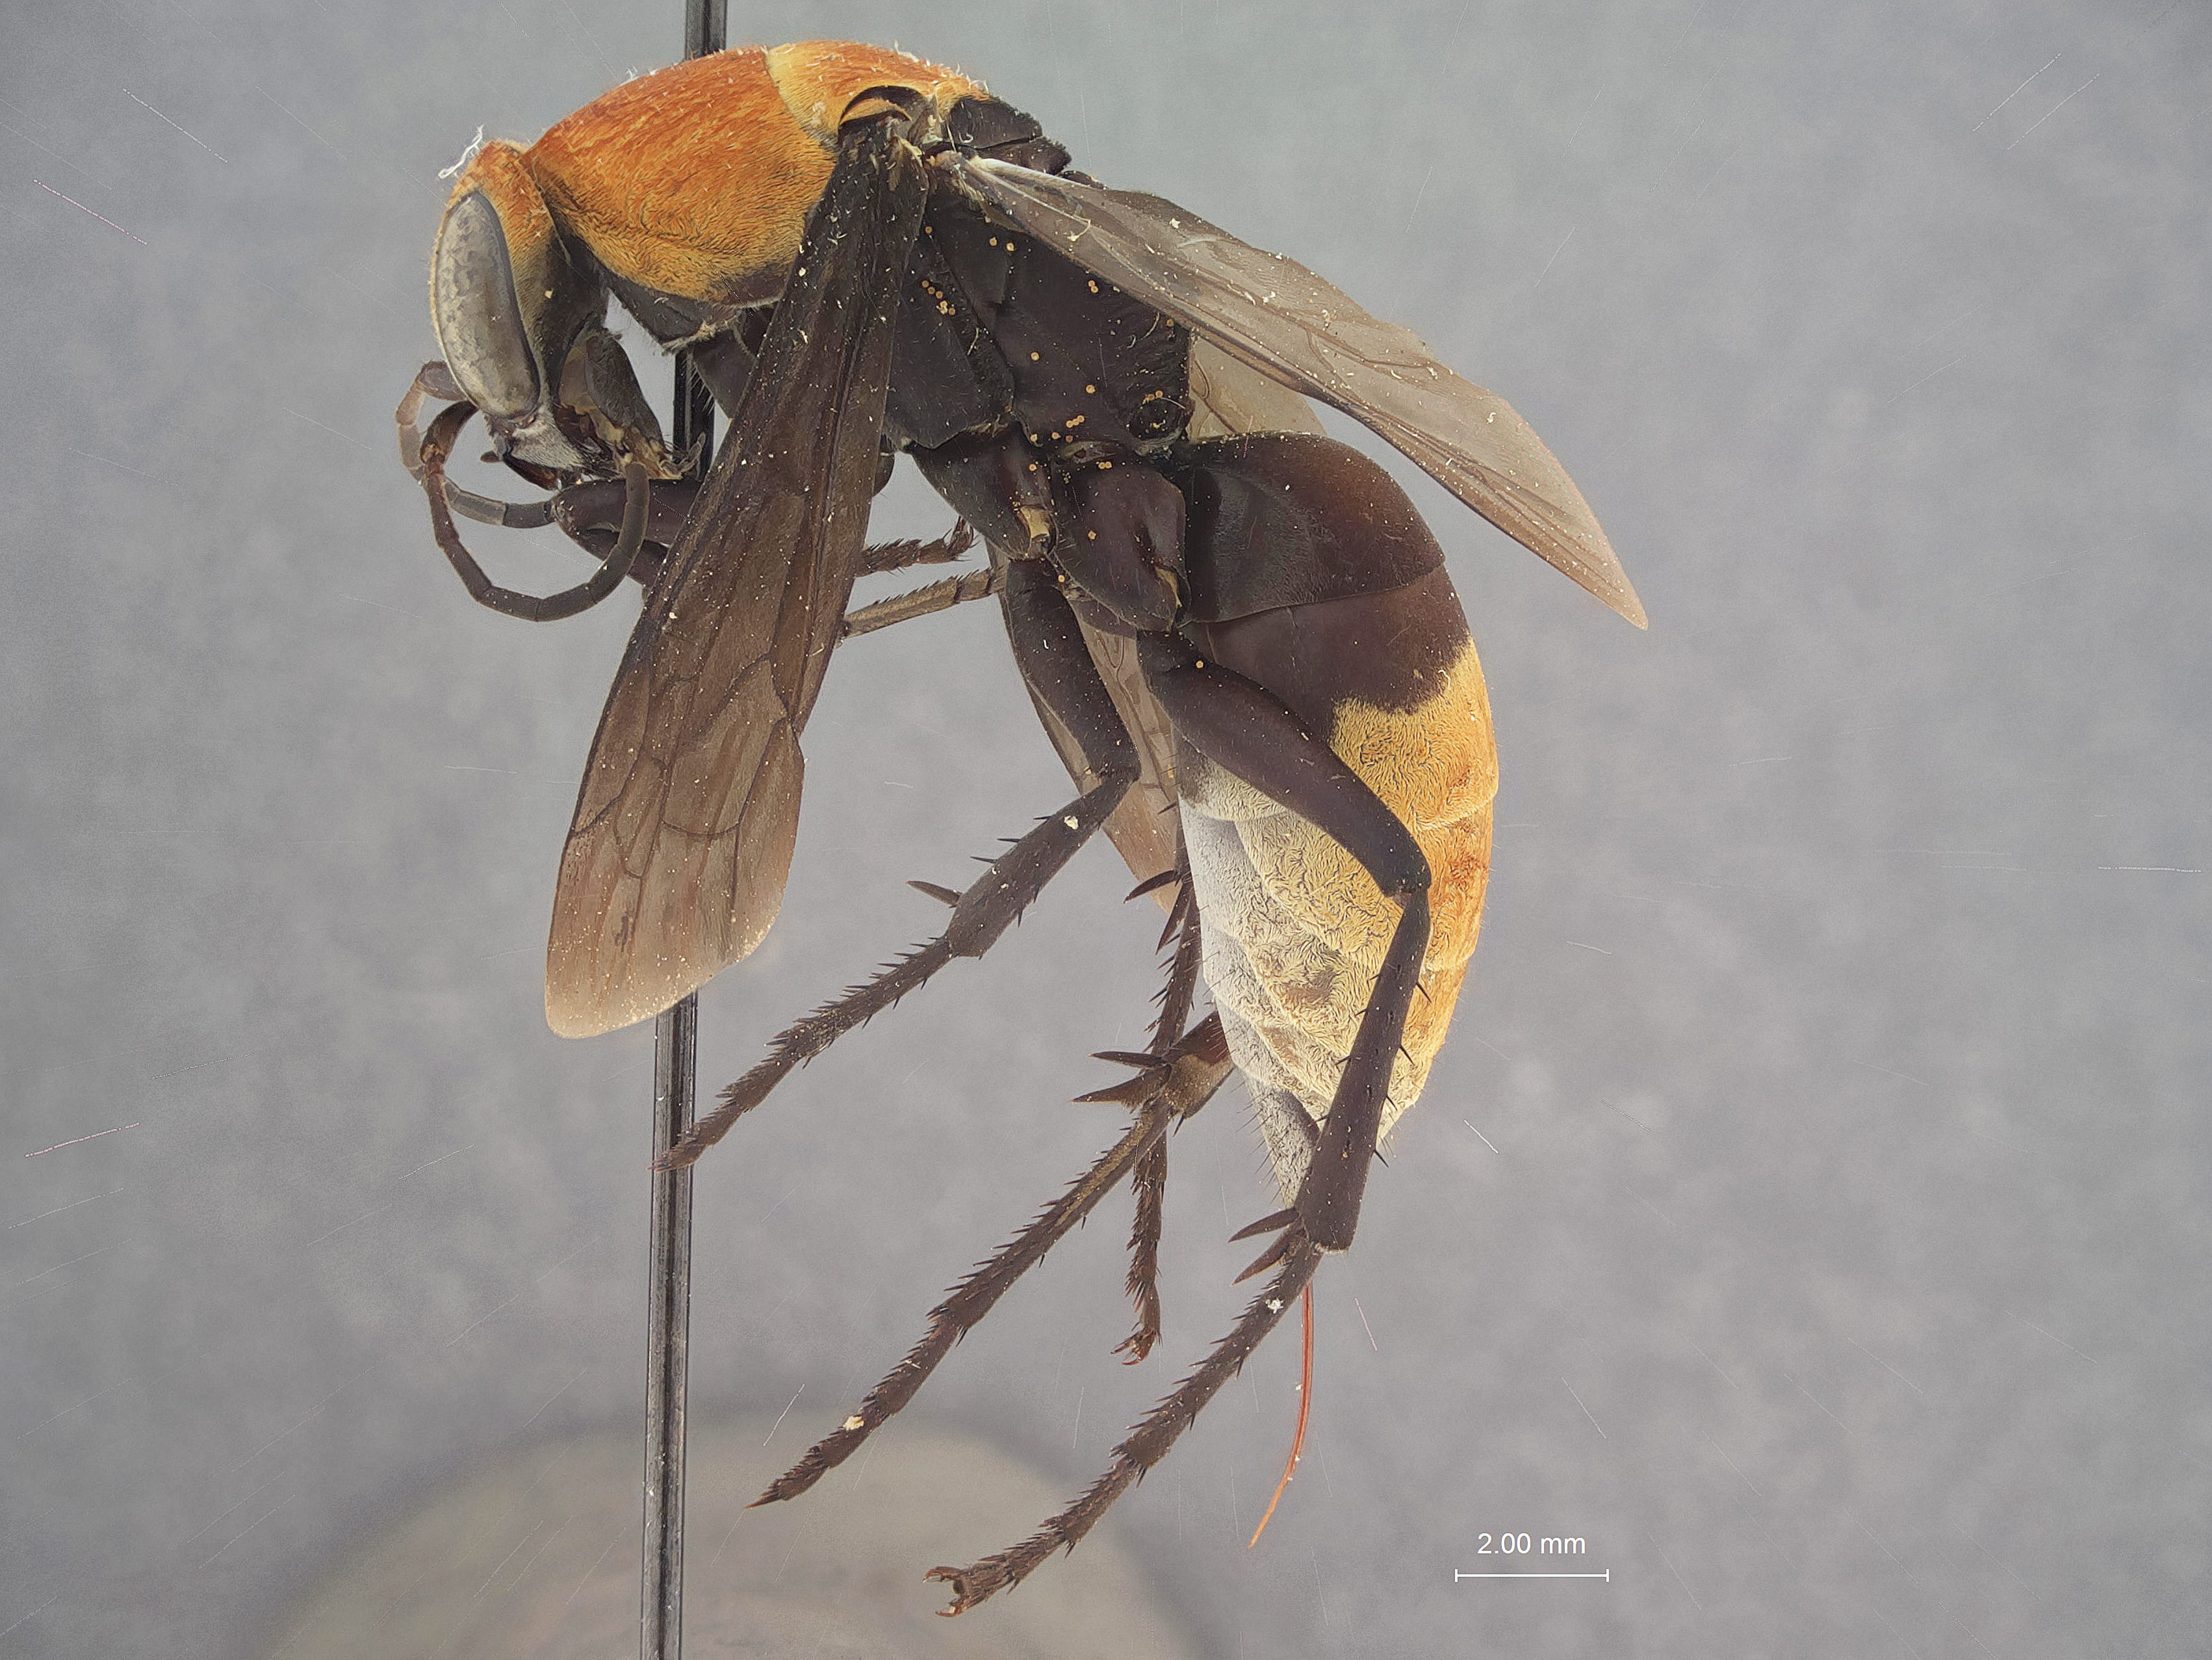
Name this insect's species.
Psorthaspis portiae
